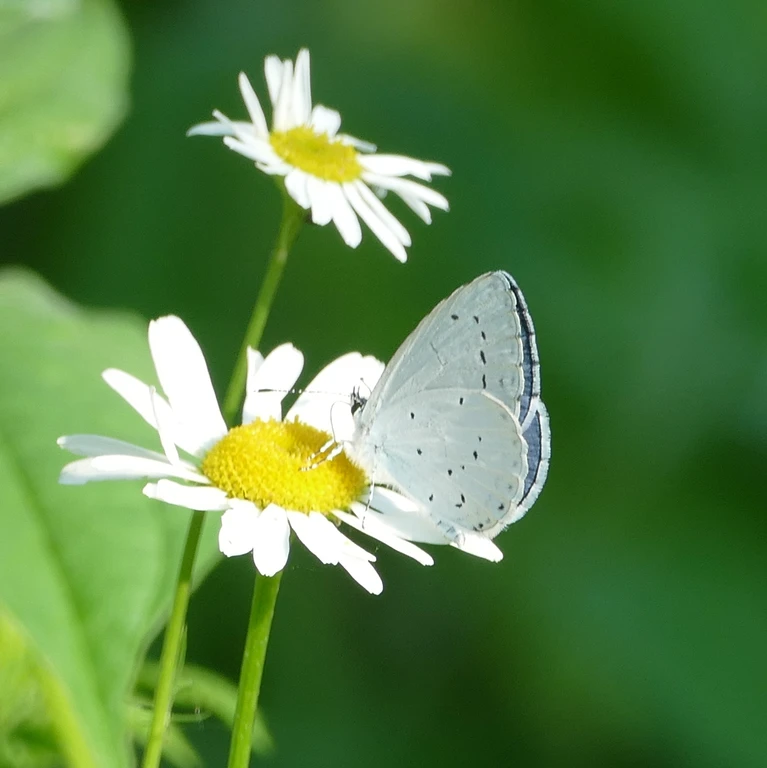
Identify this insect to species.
Celastrina argiolus
